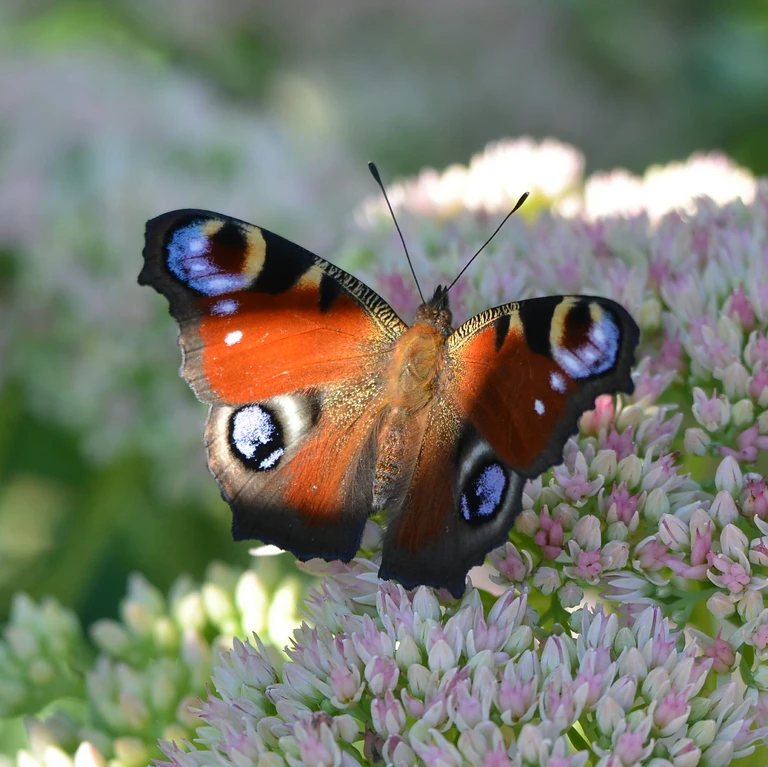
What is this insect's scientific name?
Aglais io
